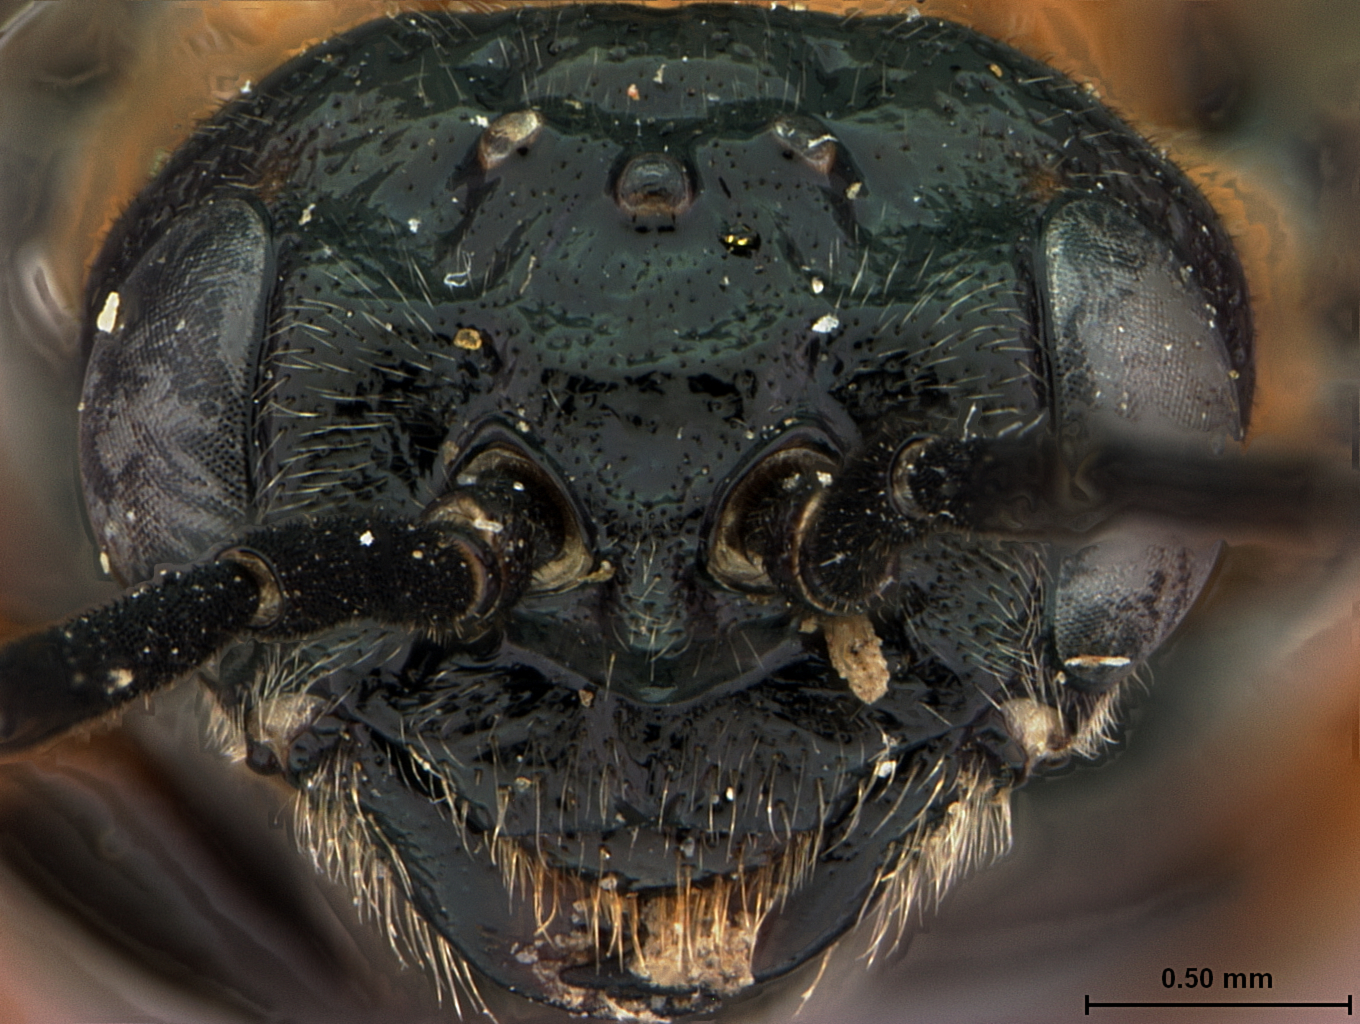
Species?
Susana cupressi
